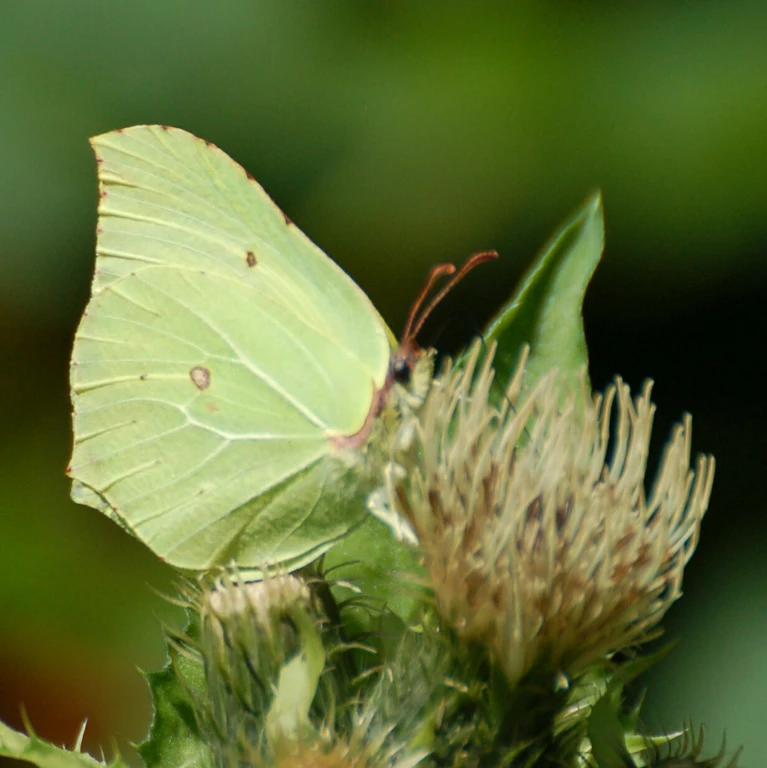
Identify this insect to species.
Gonepteryx rhamni
